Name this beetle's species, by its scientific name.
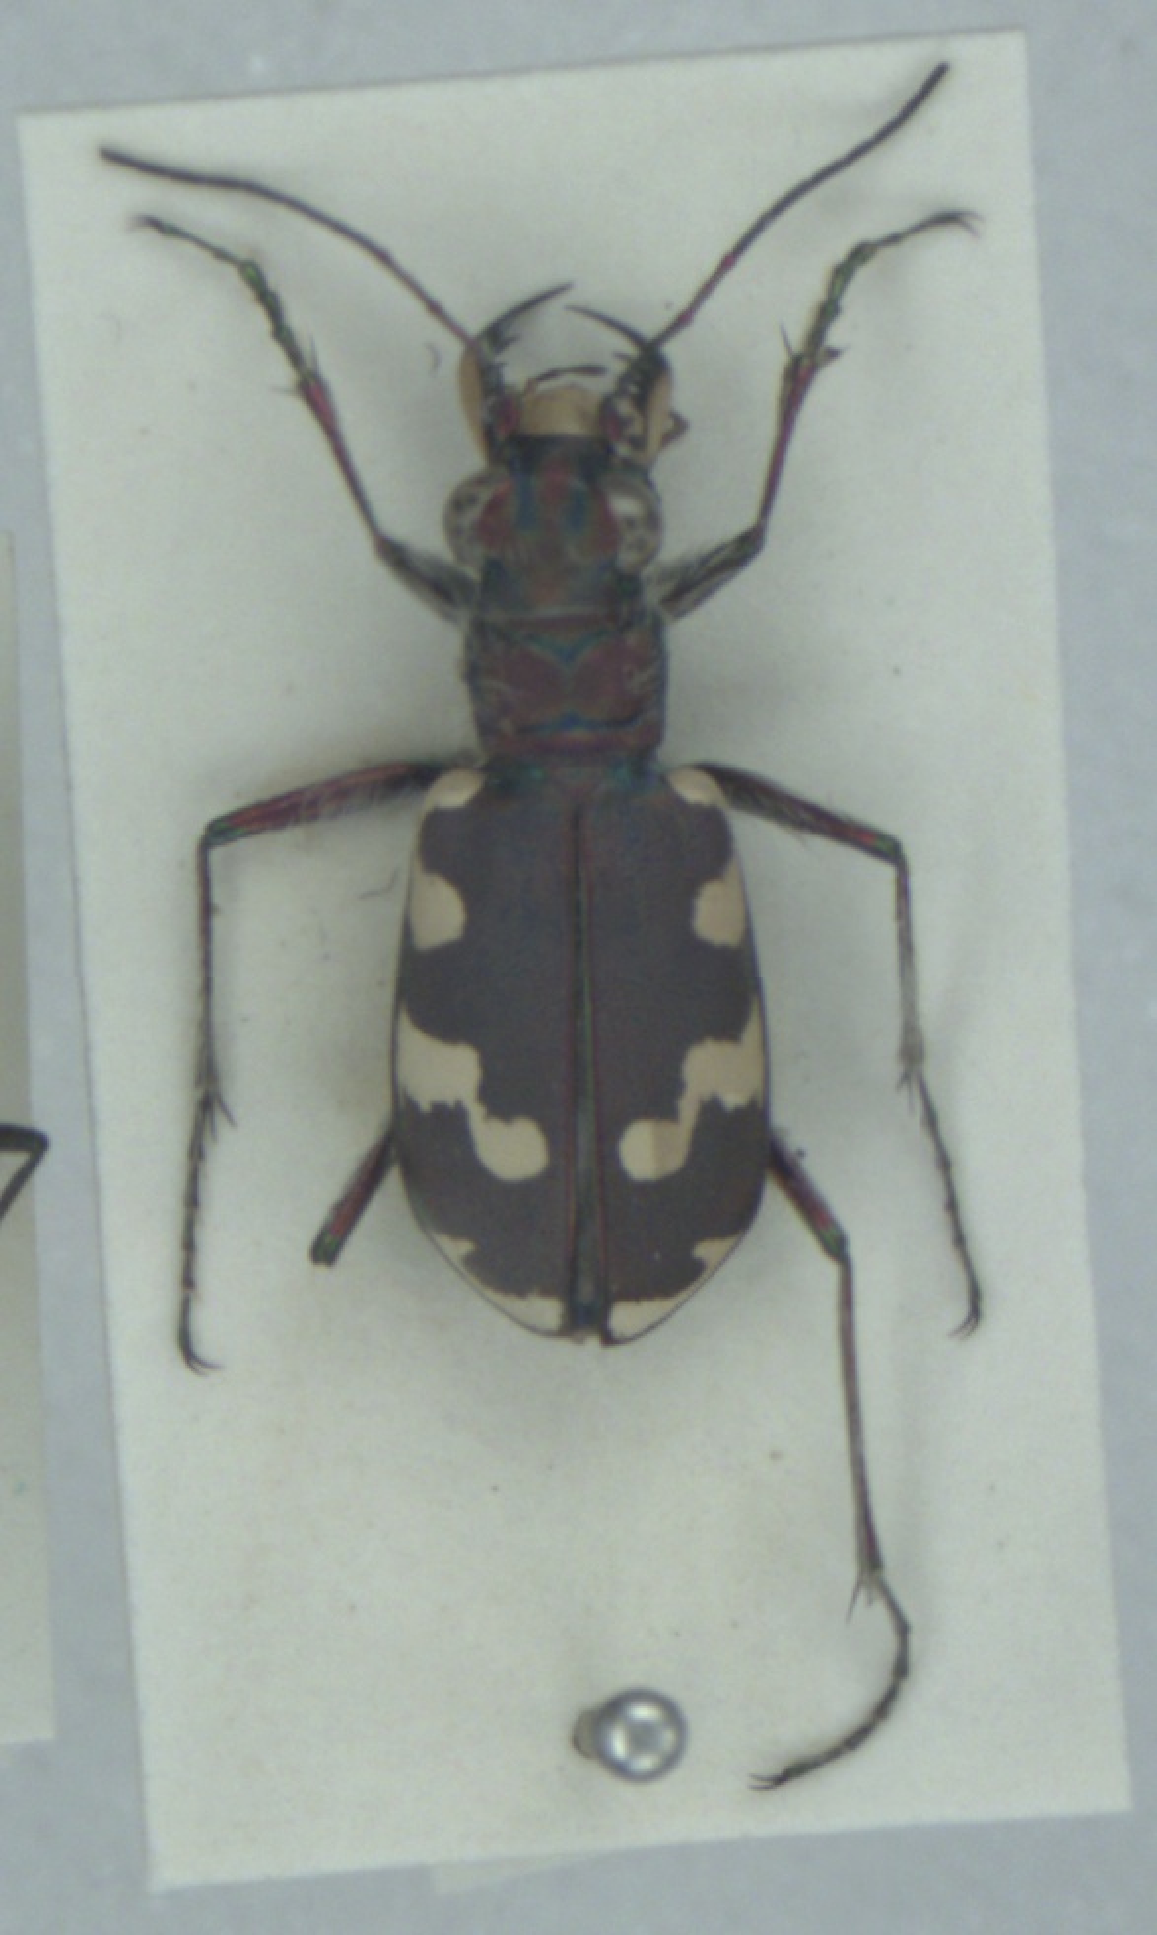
Cicindela maritima
